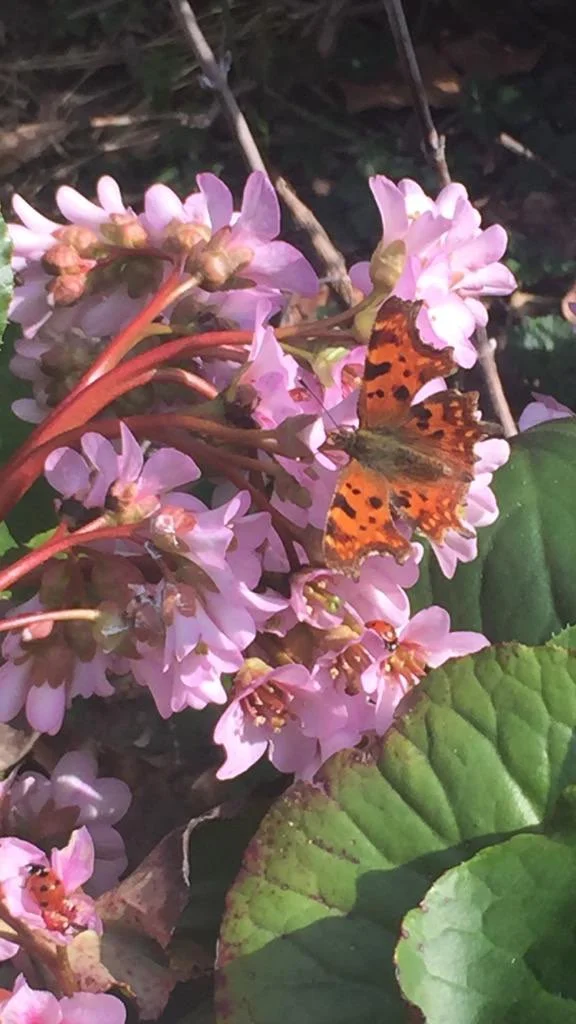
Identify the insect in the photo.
Polygonia c-album
